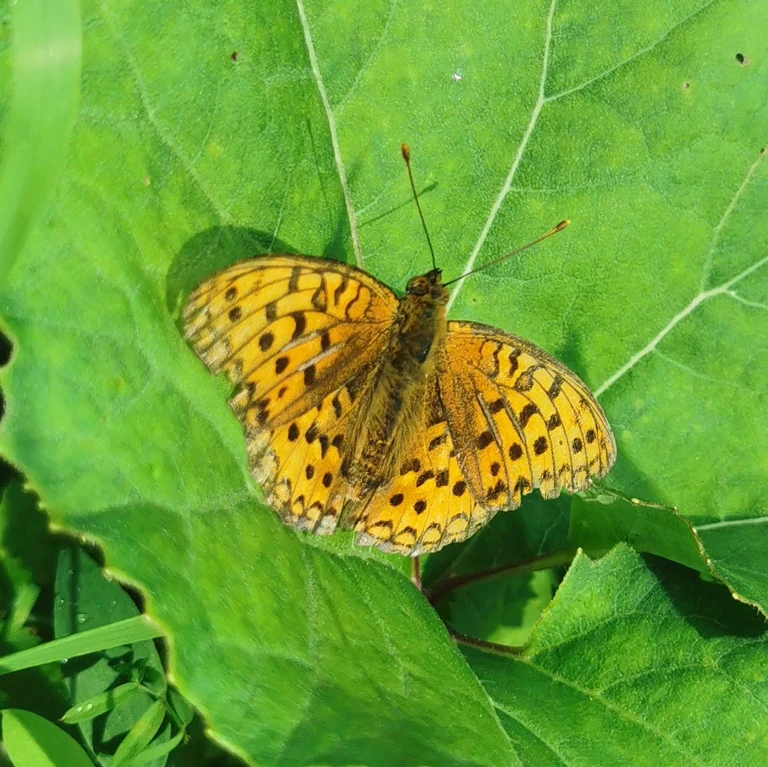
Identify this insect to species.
Fabriciana adippe
